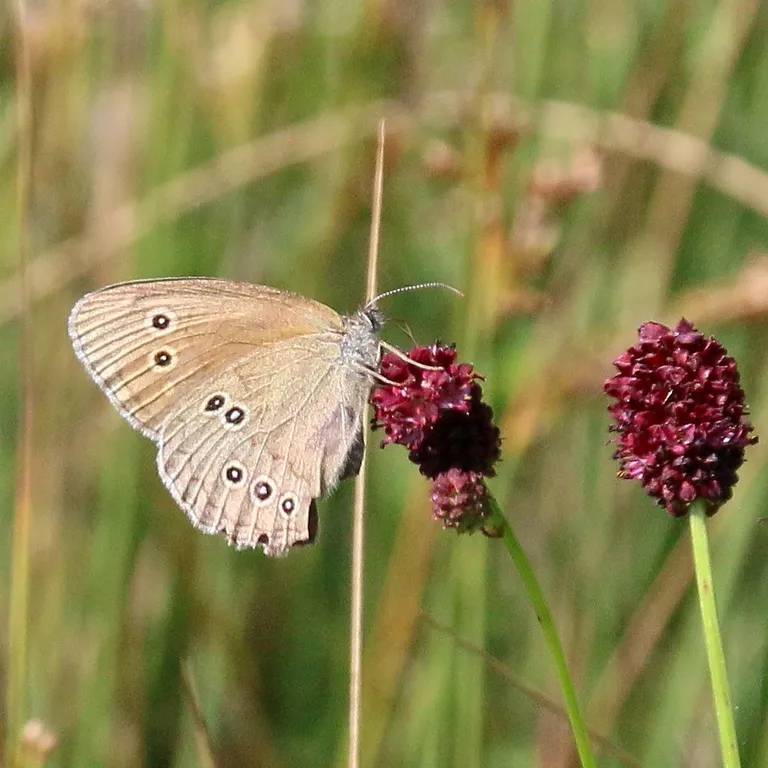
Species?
Aphantopus hyperantus
